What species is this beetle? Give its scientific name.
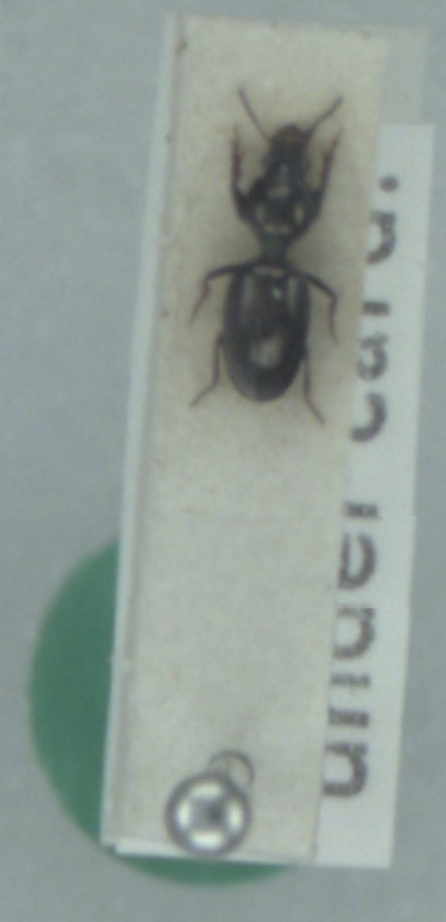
Dyschirius thoracicus
